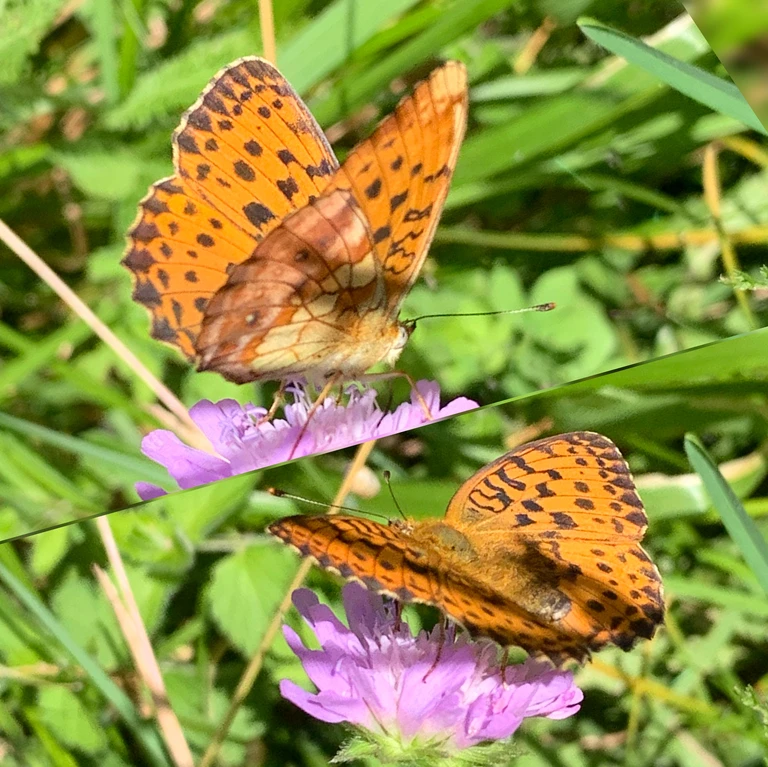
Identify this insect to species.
Brenthis daphne
